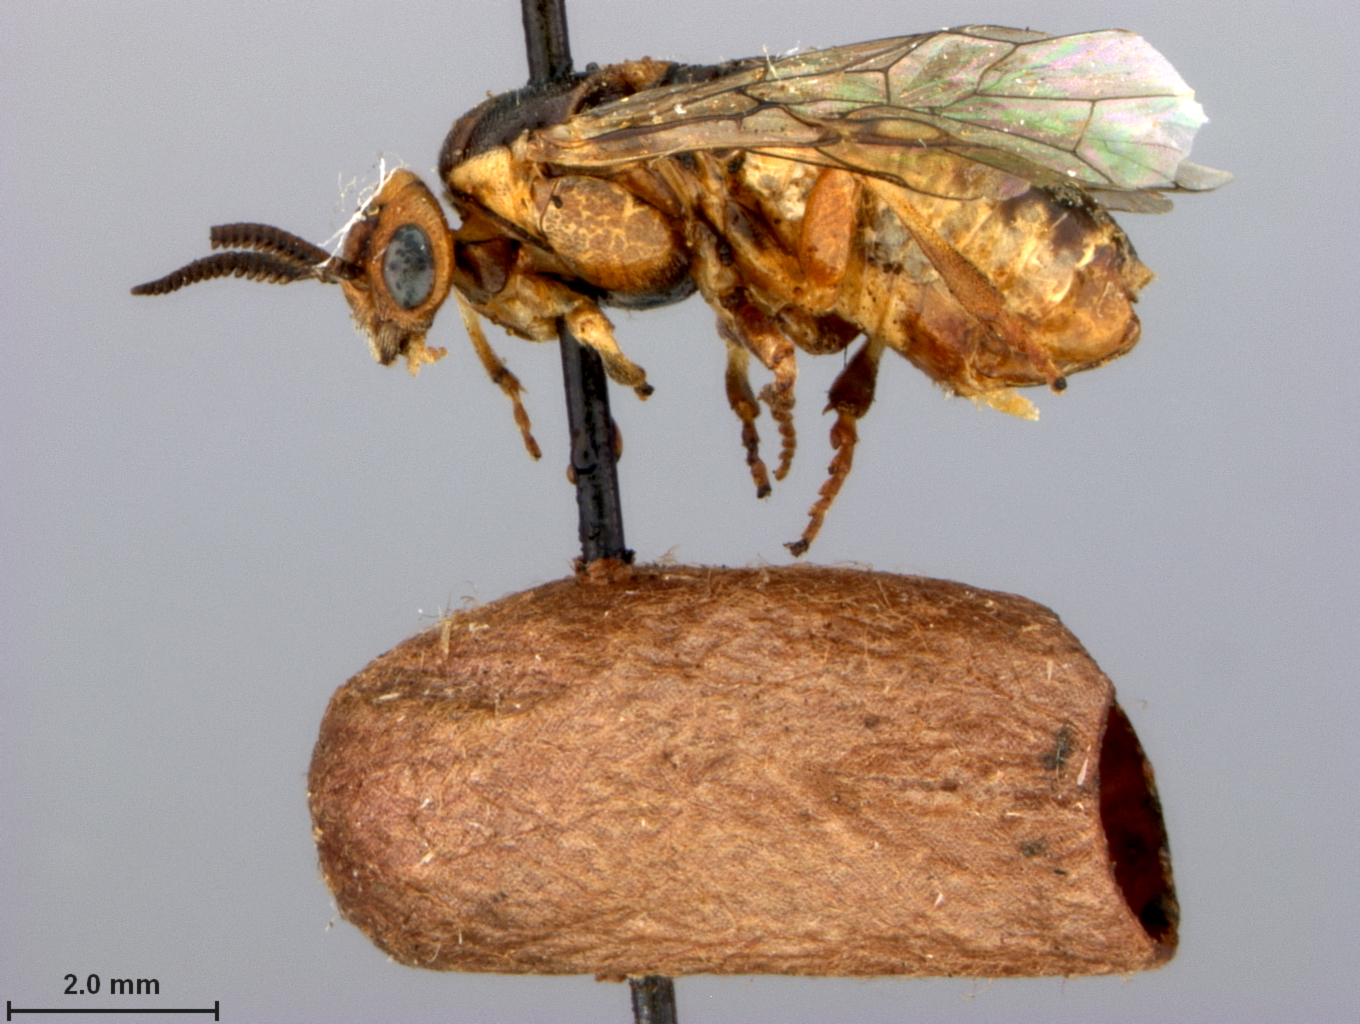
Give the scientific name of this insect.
Neodiprion nigroscutum
